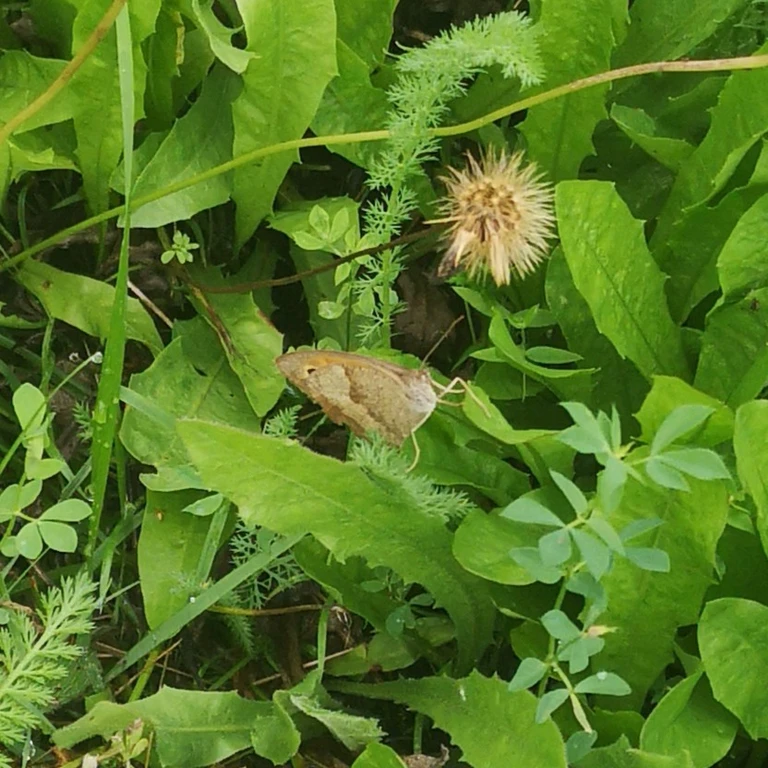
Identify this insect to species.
Maniola jurtina
